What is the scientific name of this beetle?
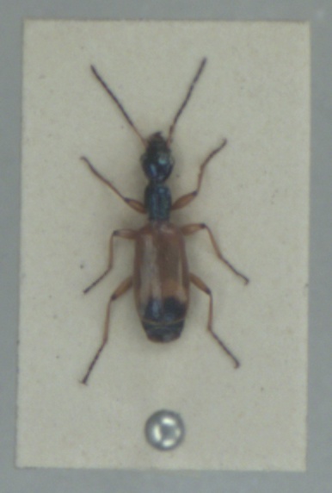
Odacantha melanura
